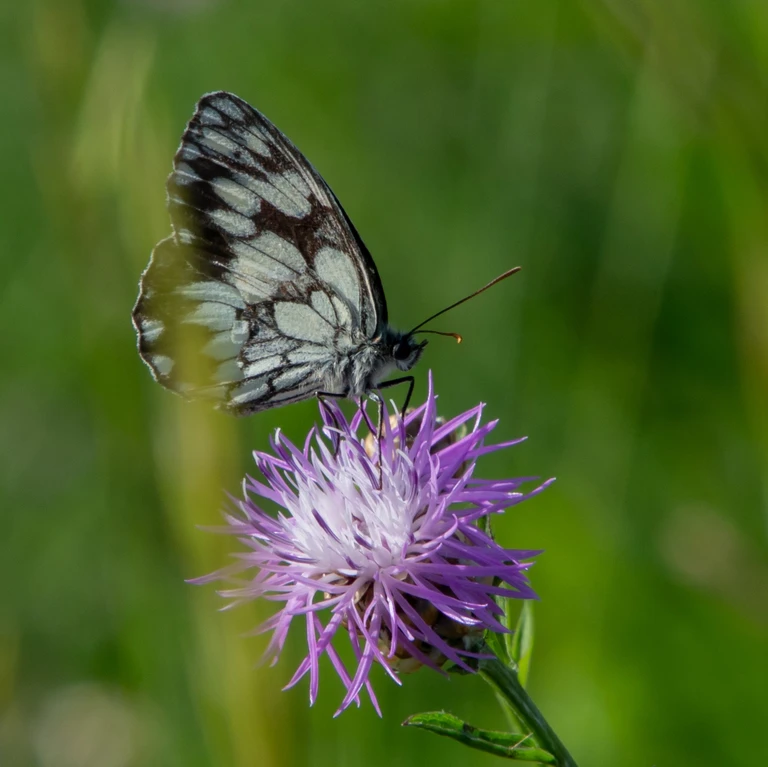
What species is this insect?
Melanargia galathea
